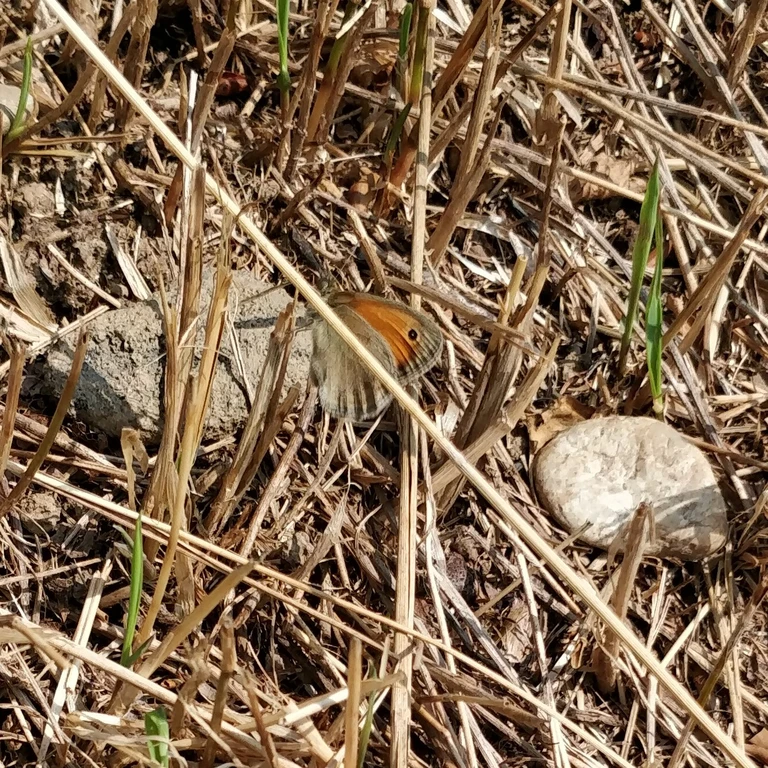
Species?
Coenonympha pamphilus
